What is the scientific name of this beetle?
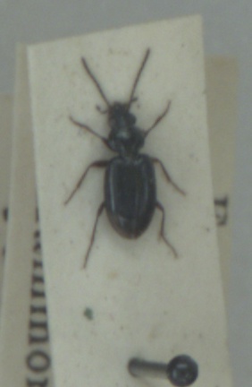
Bembidion lunulatum
